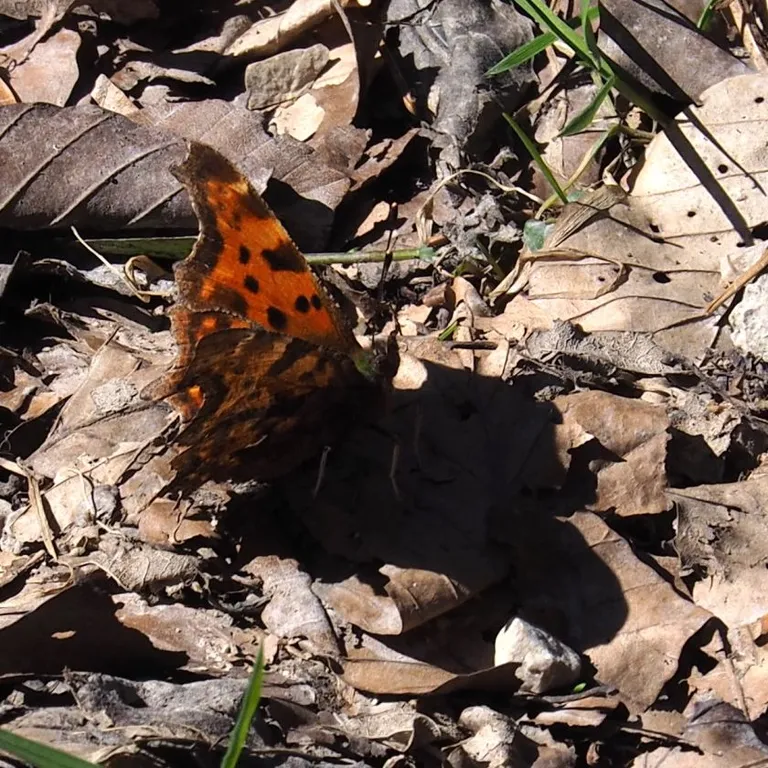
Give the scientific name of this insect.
Polygonia c-album
